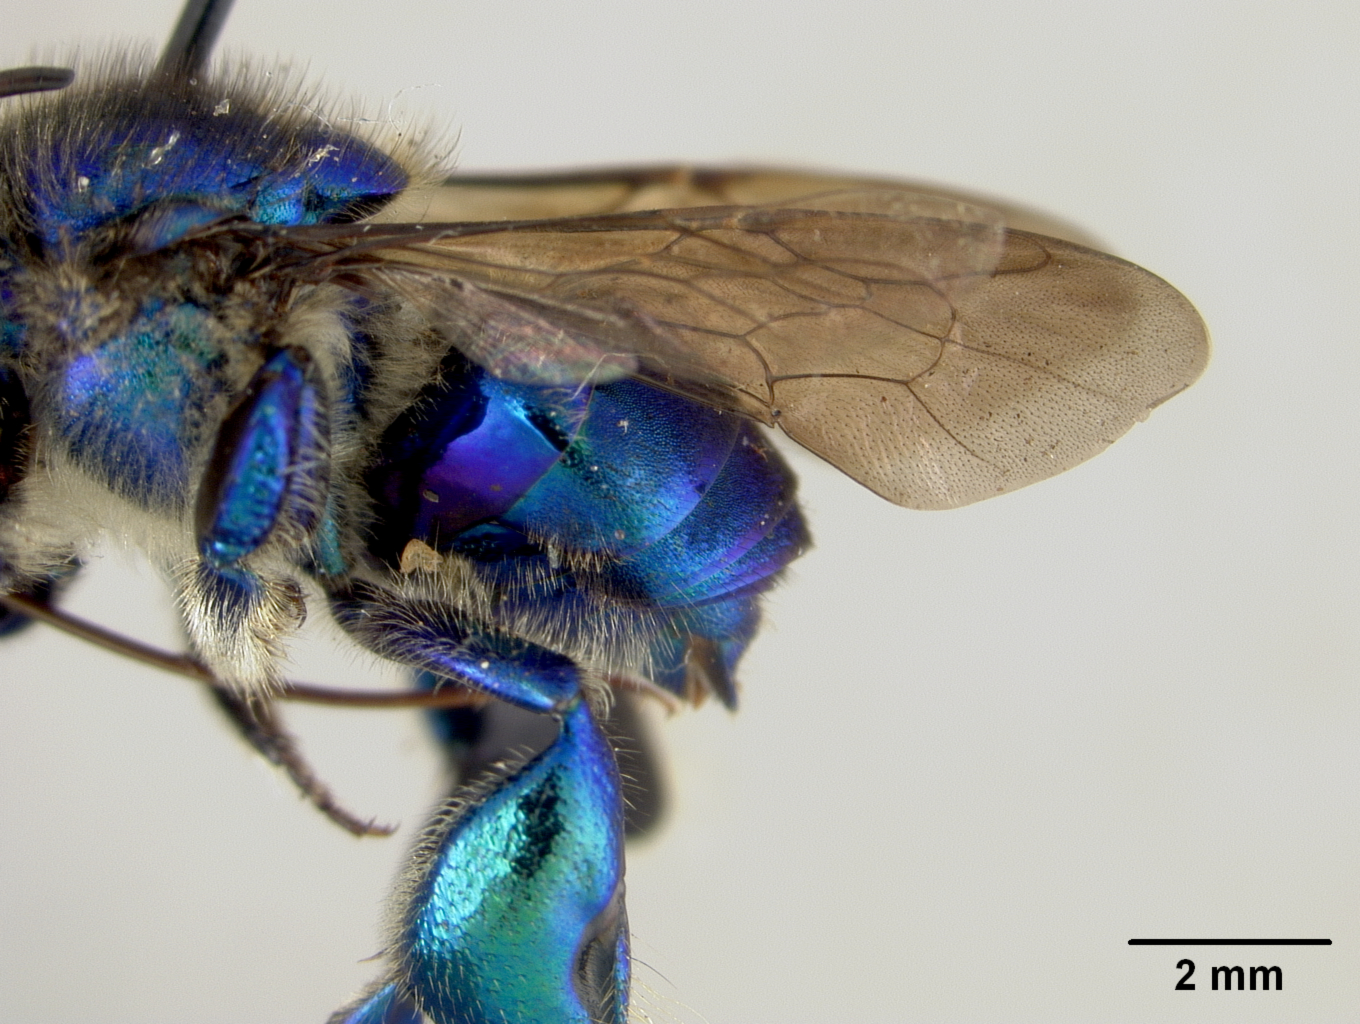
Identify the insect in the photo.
Euglossa hyacinthina
